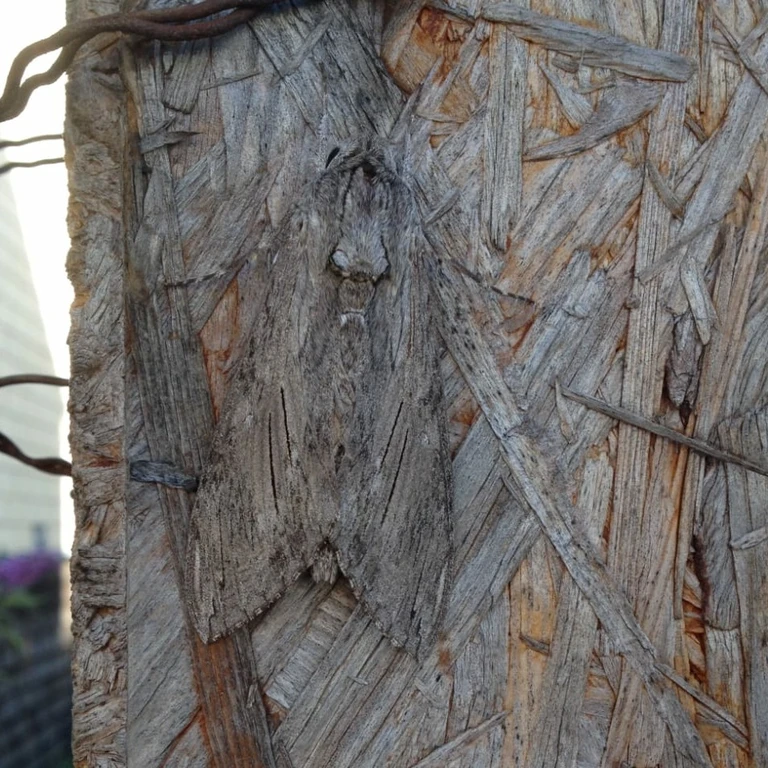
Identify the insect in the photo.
Agrius convolvuli
